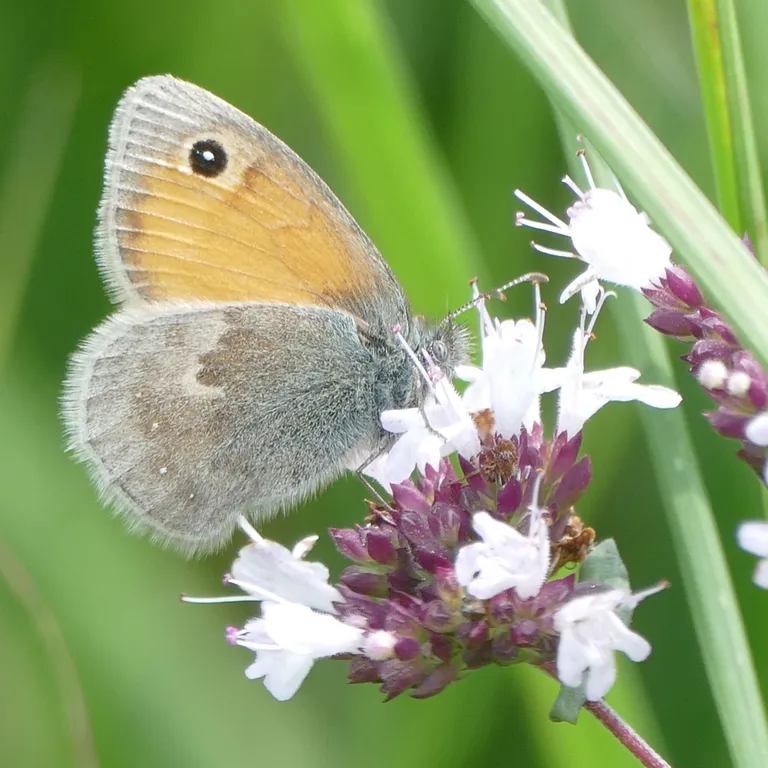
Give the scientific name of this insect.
Coenonympha pamphilus
